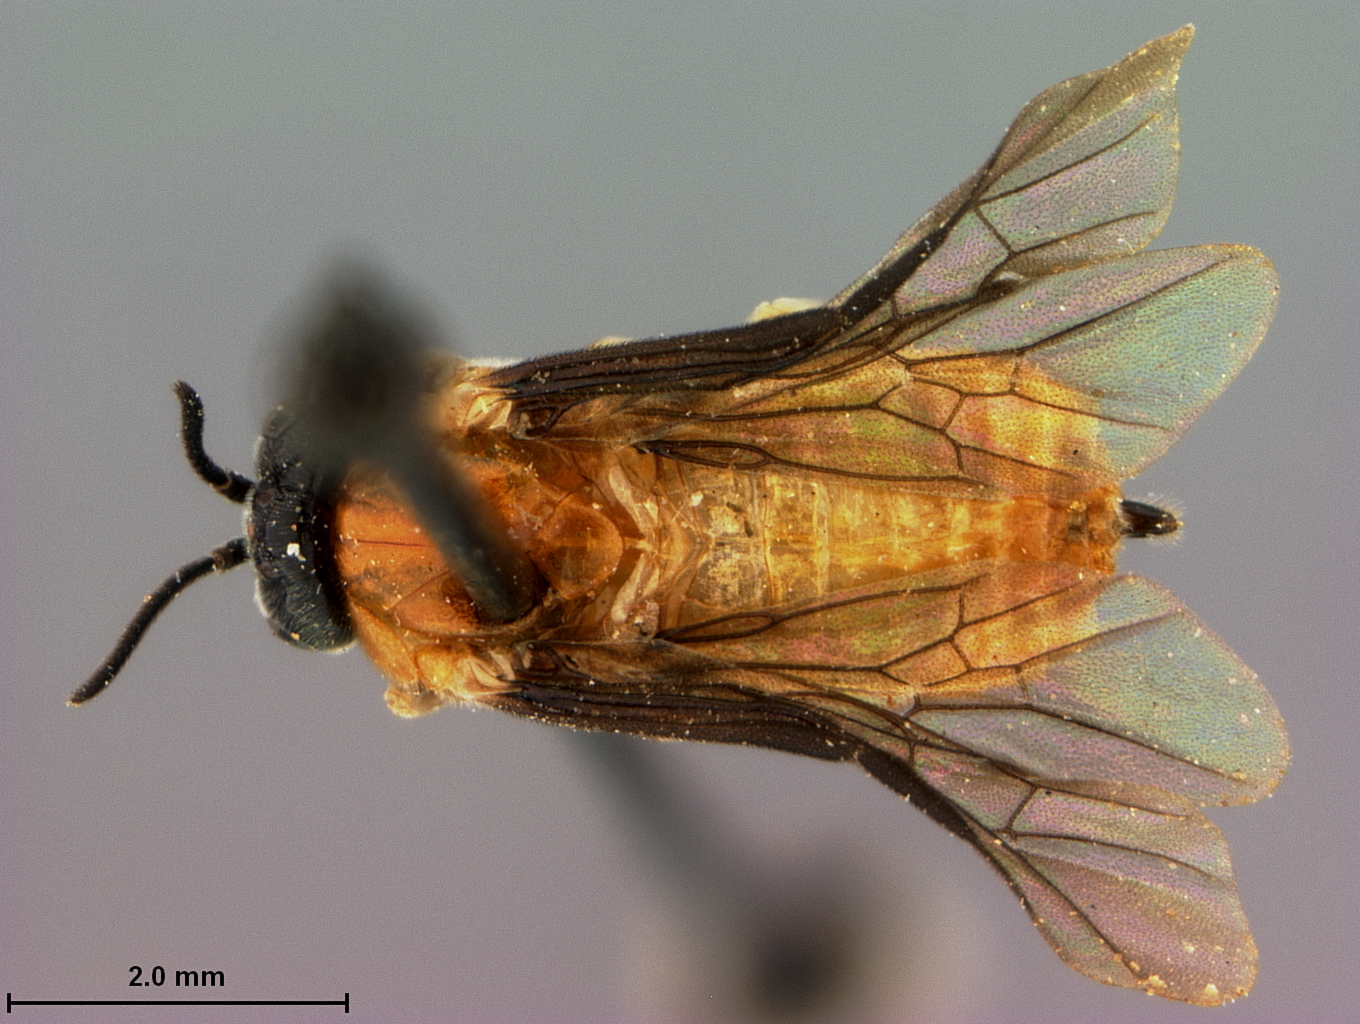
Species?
Sphacophilus quixus
